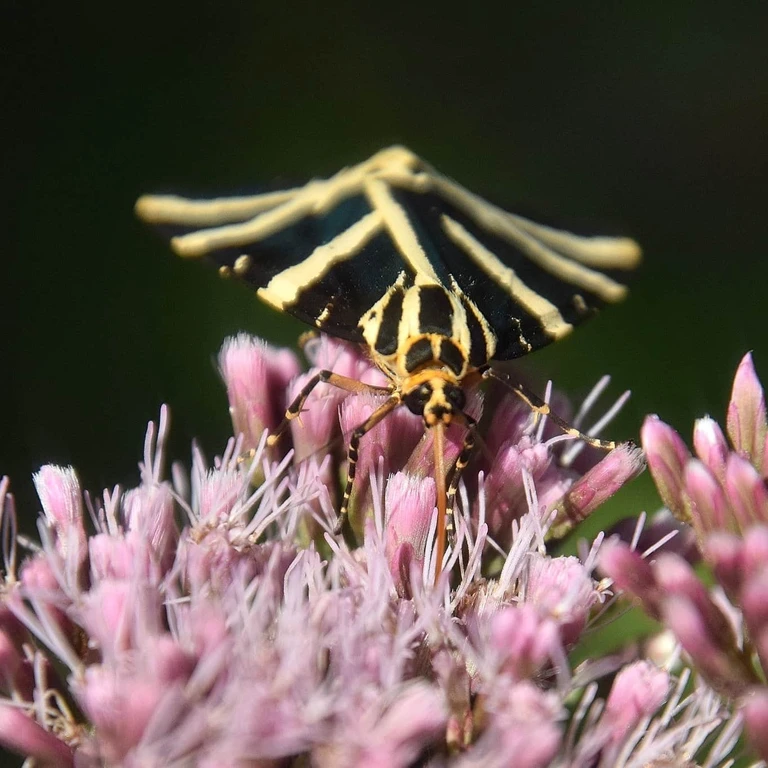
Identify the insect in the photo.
Euplagia quadripunctaria
